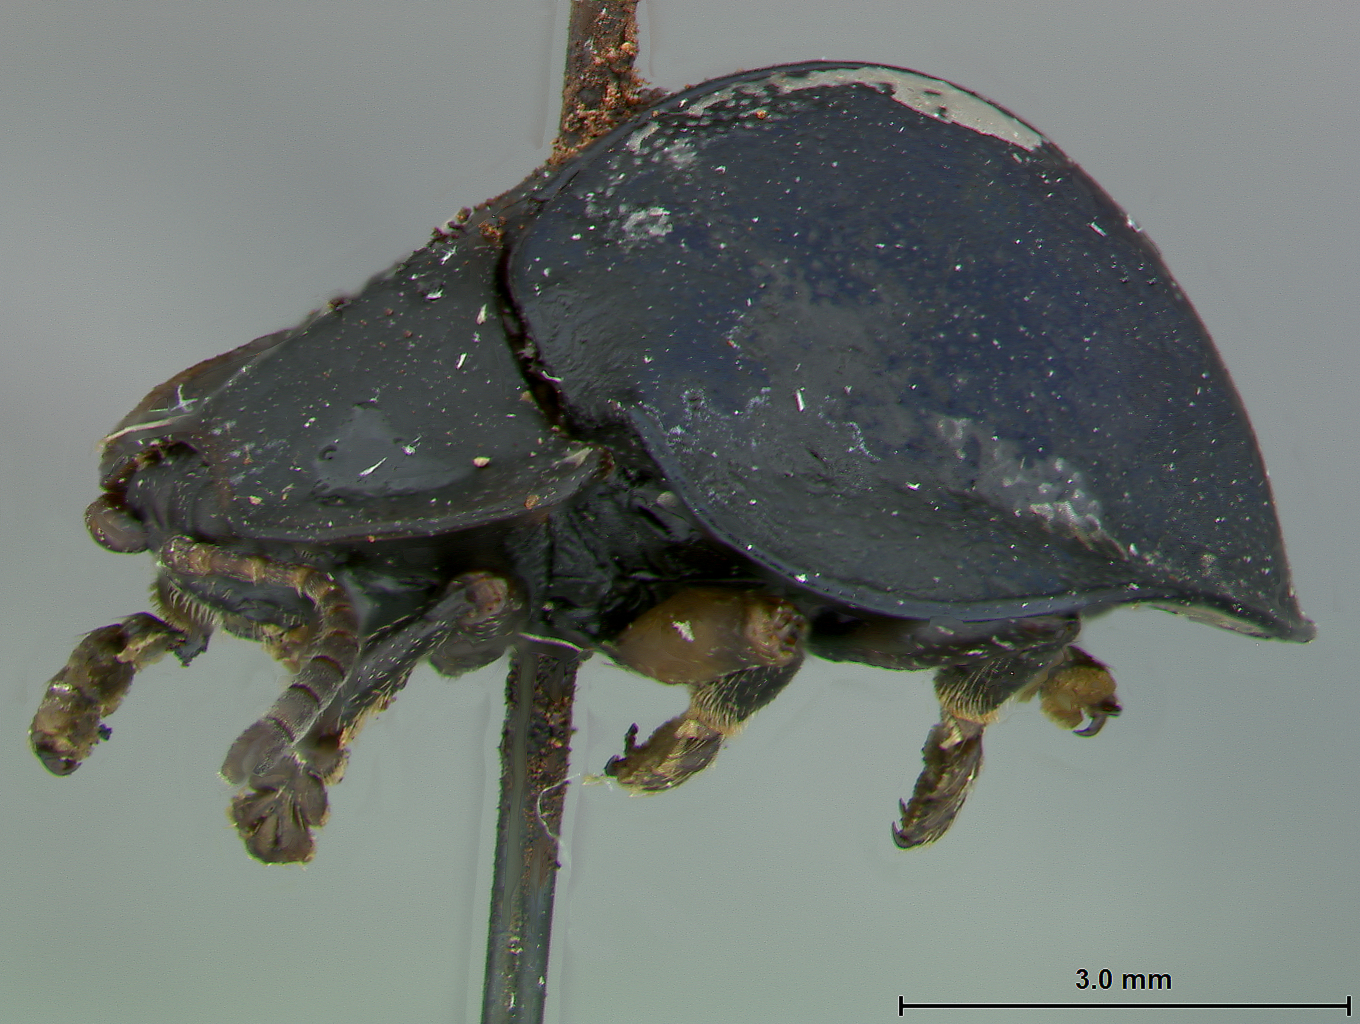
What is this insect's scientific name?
Stoiba nigricans
